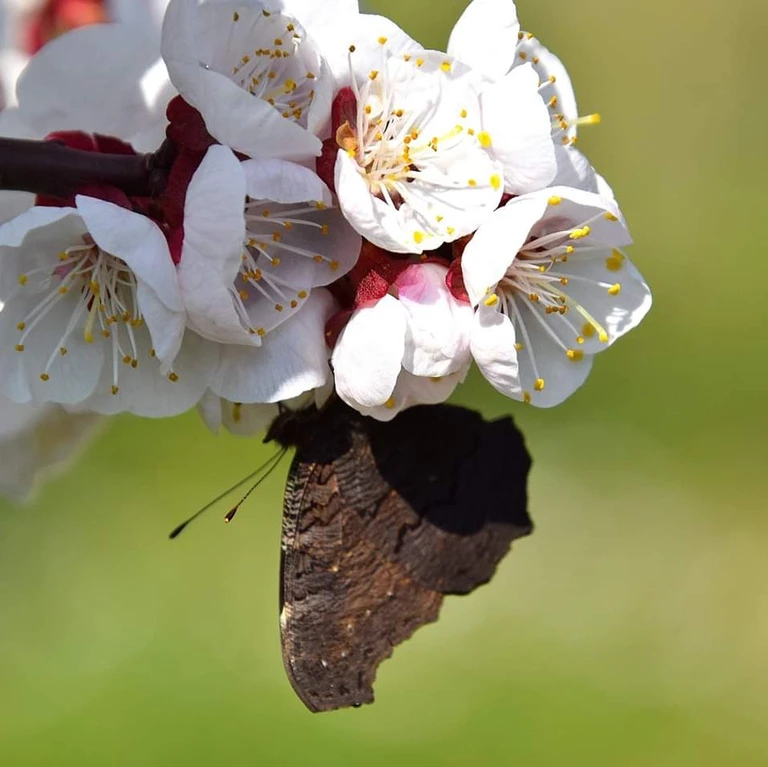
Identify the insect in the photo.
Aglais io
